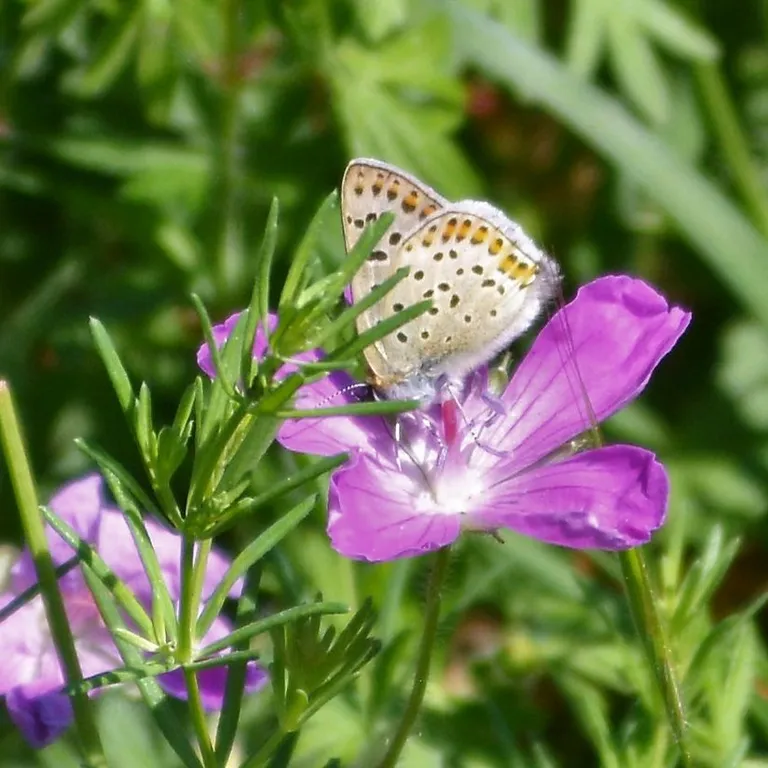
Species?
Lycaena tityrus (also Loweia tityrus)
